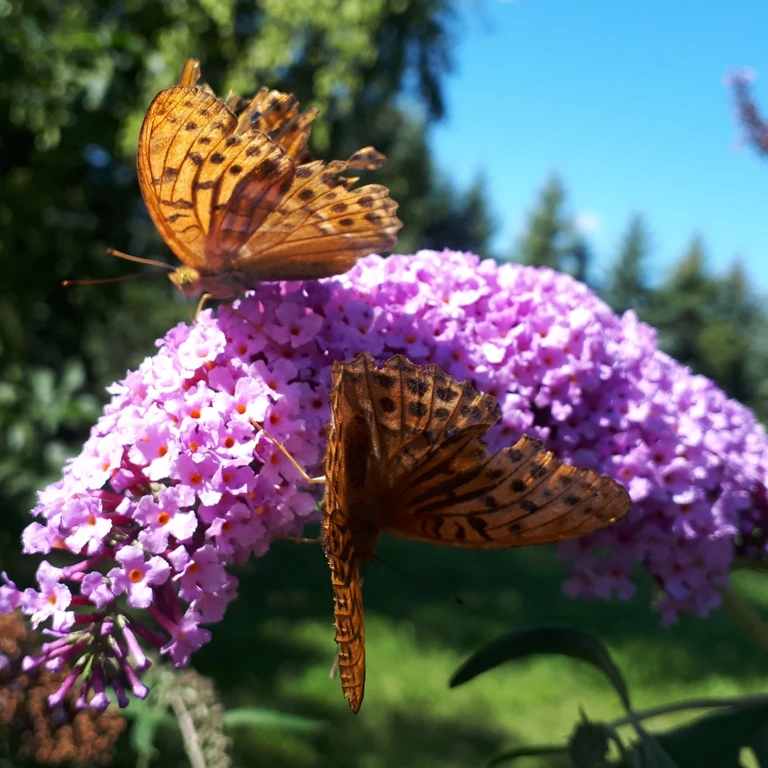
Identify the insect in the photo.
Argynnis paphia
